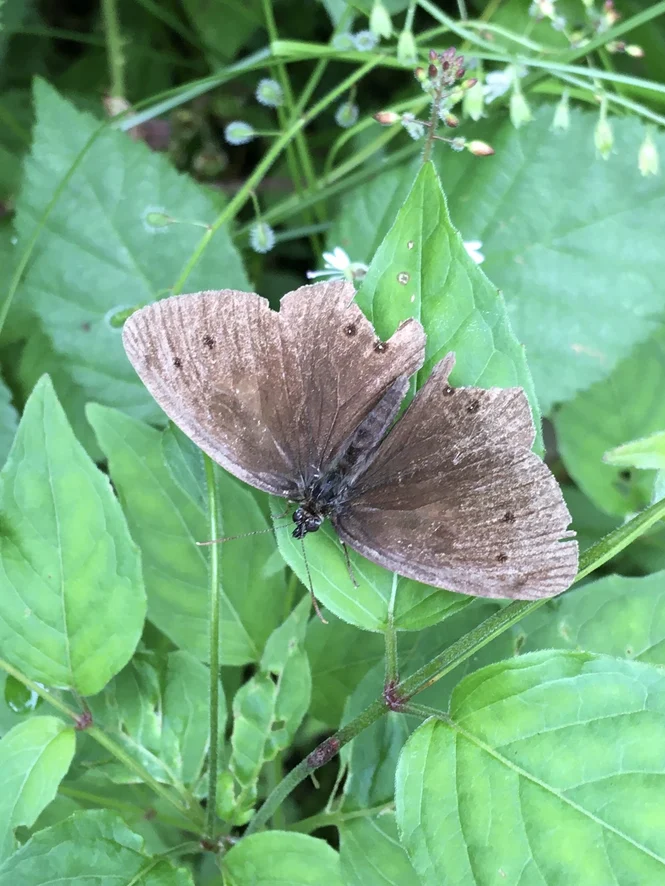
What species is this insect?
Aphantopus hyperantus
